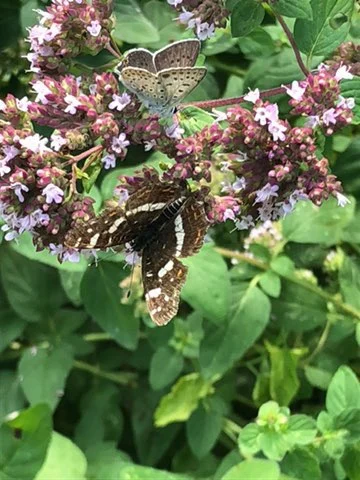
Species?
Araschnia levana
